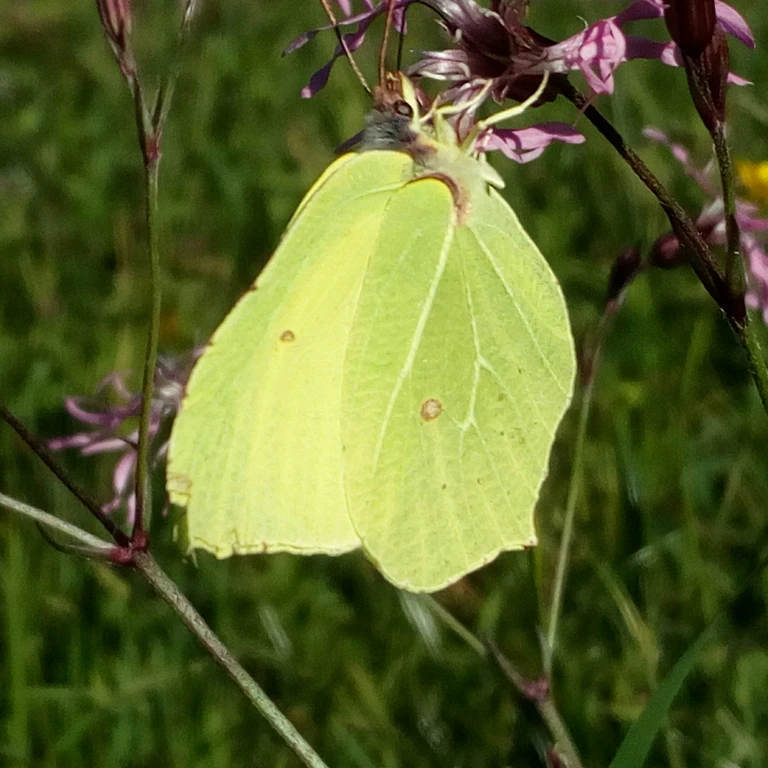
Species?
Gonepteryx rhamni
